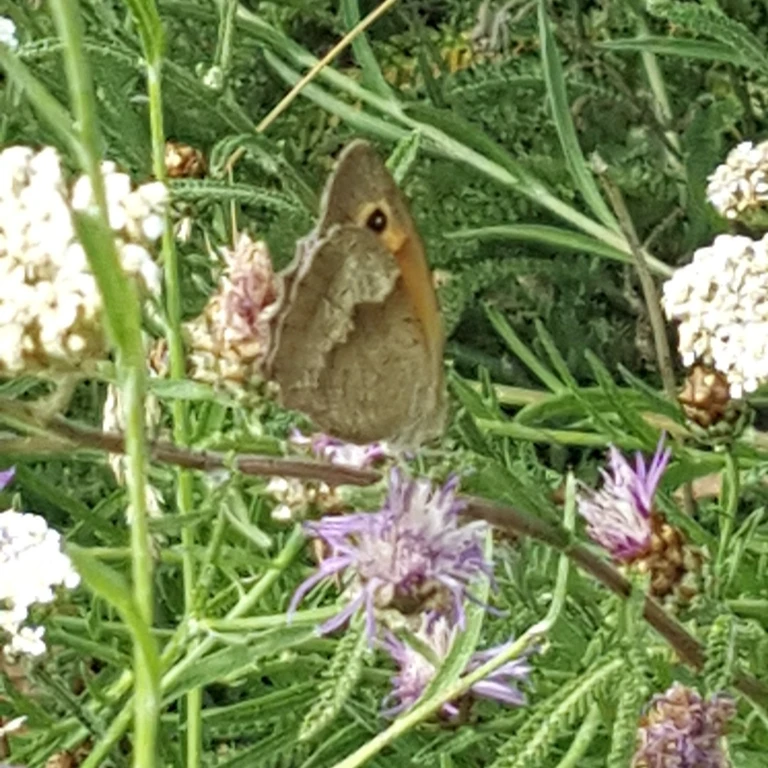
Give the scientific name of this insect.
Maniola jurtina
